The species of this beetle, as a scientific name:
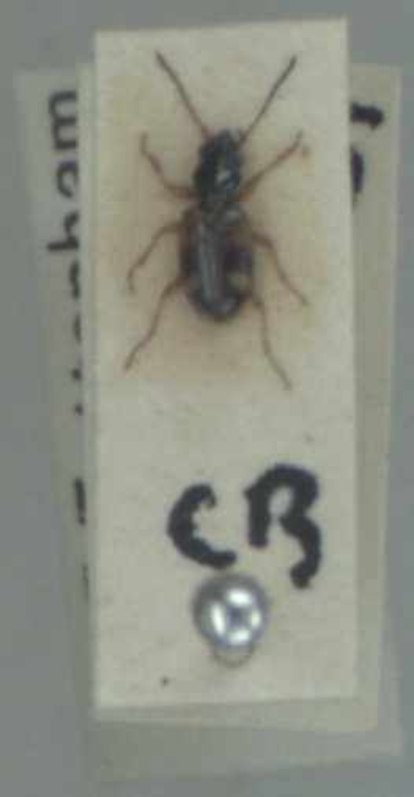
Bembidion articulatum
